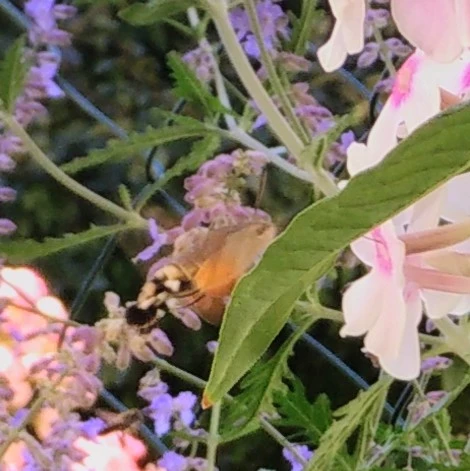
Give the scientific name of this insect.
Macroglossum stellatarum
